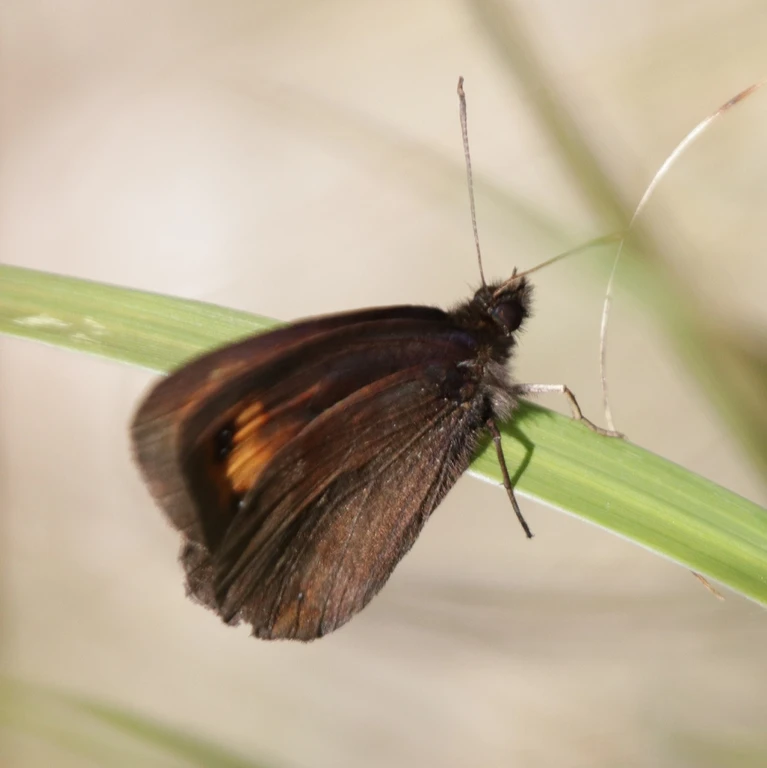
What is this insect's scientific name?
Erebia aethiops
